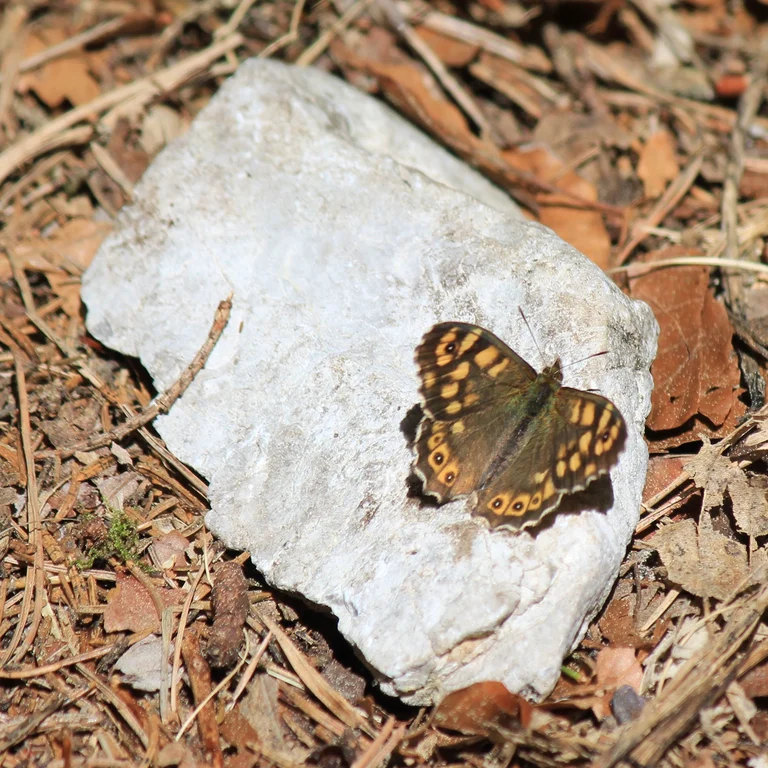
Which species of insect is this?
Pararge aegeria
